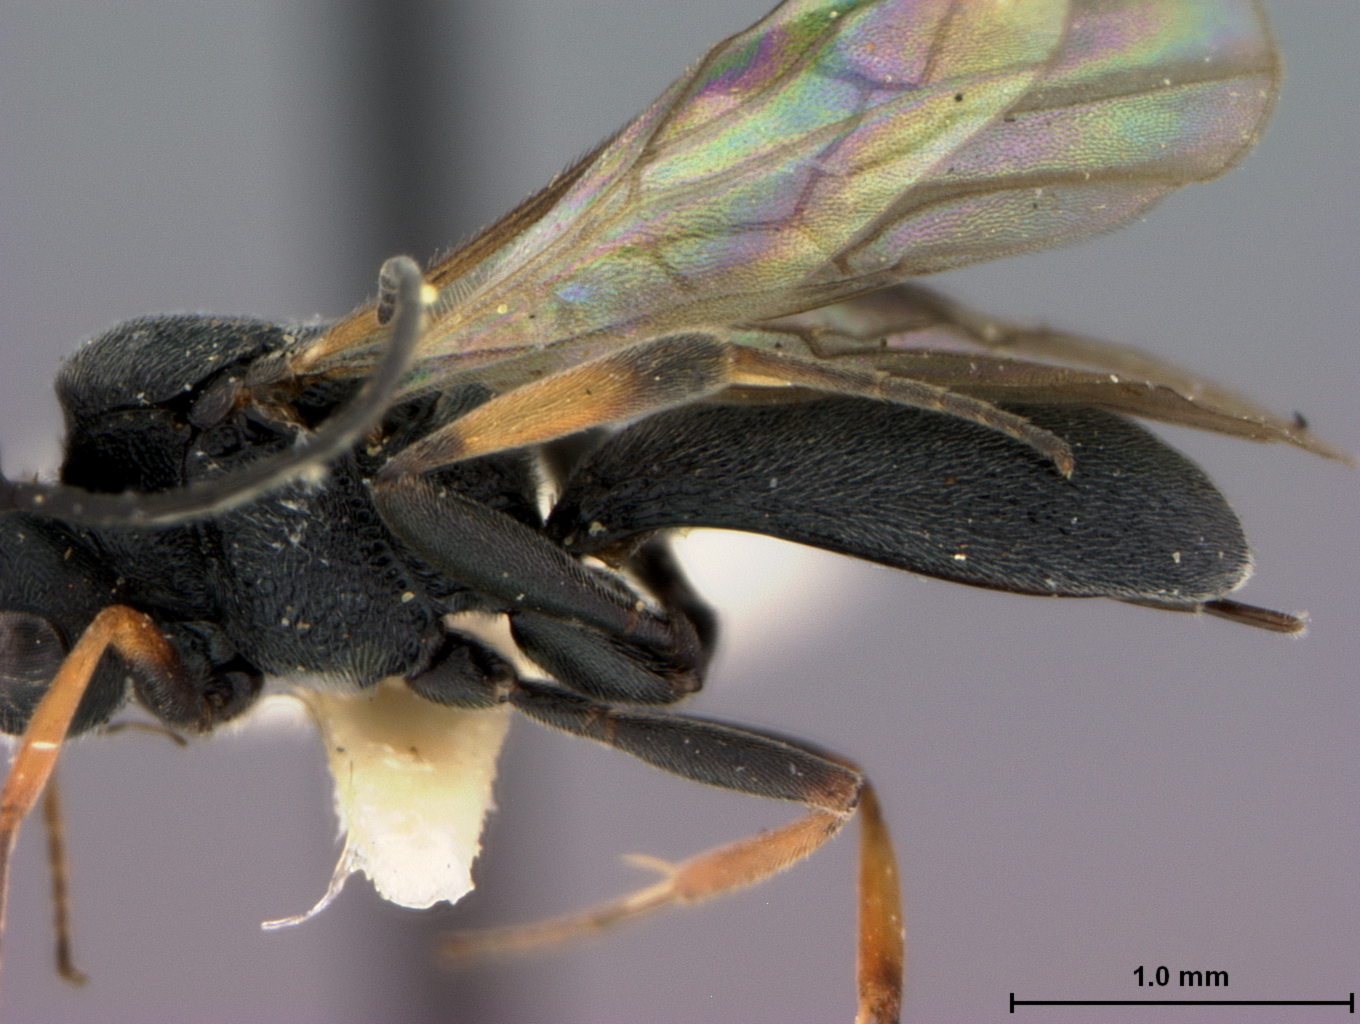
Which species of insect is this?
Chelonus convexus
